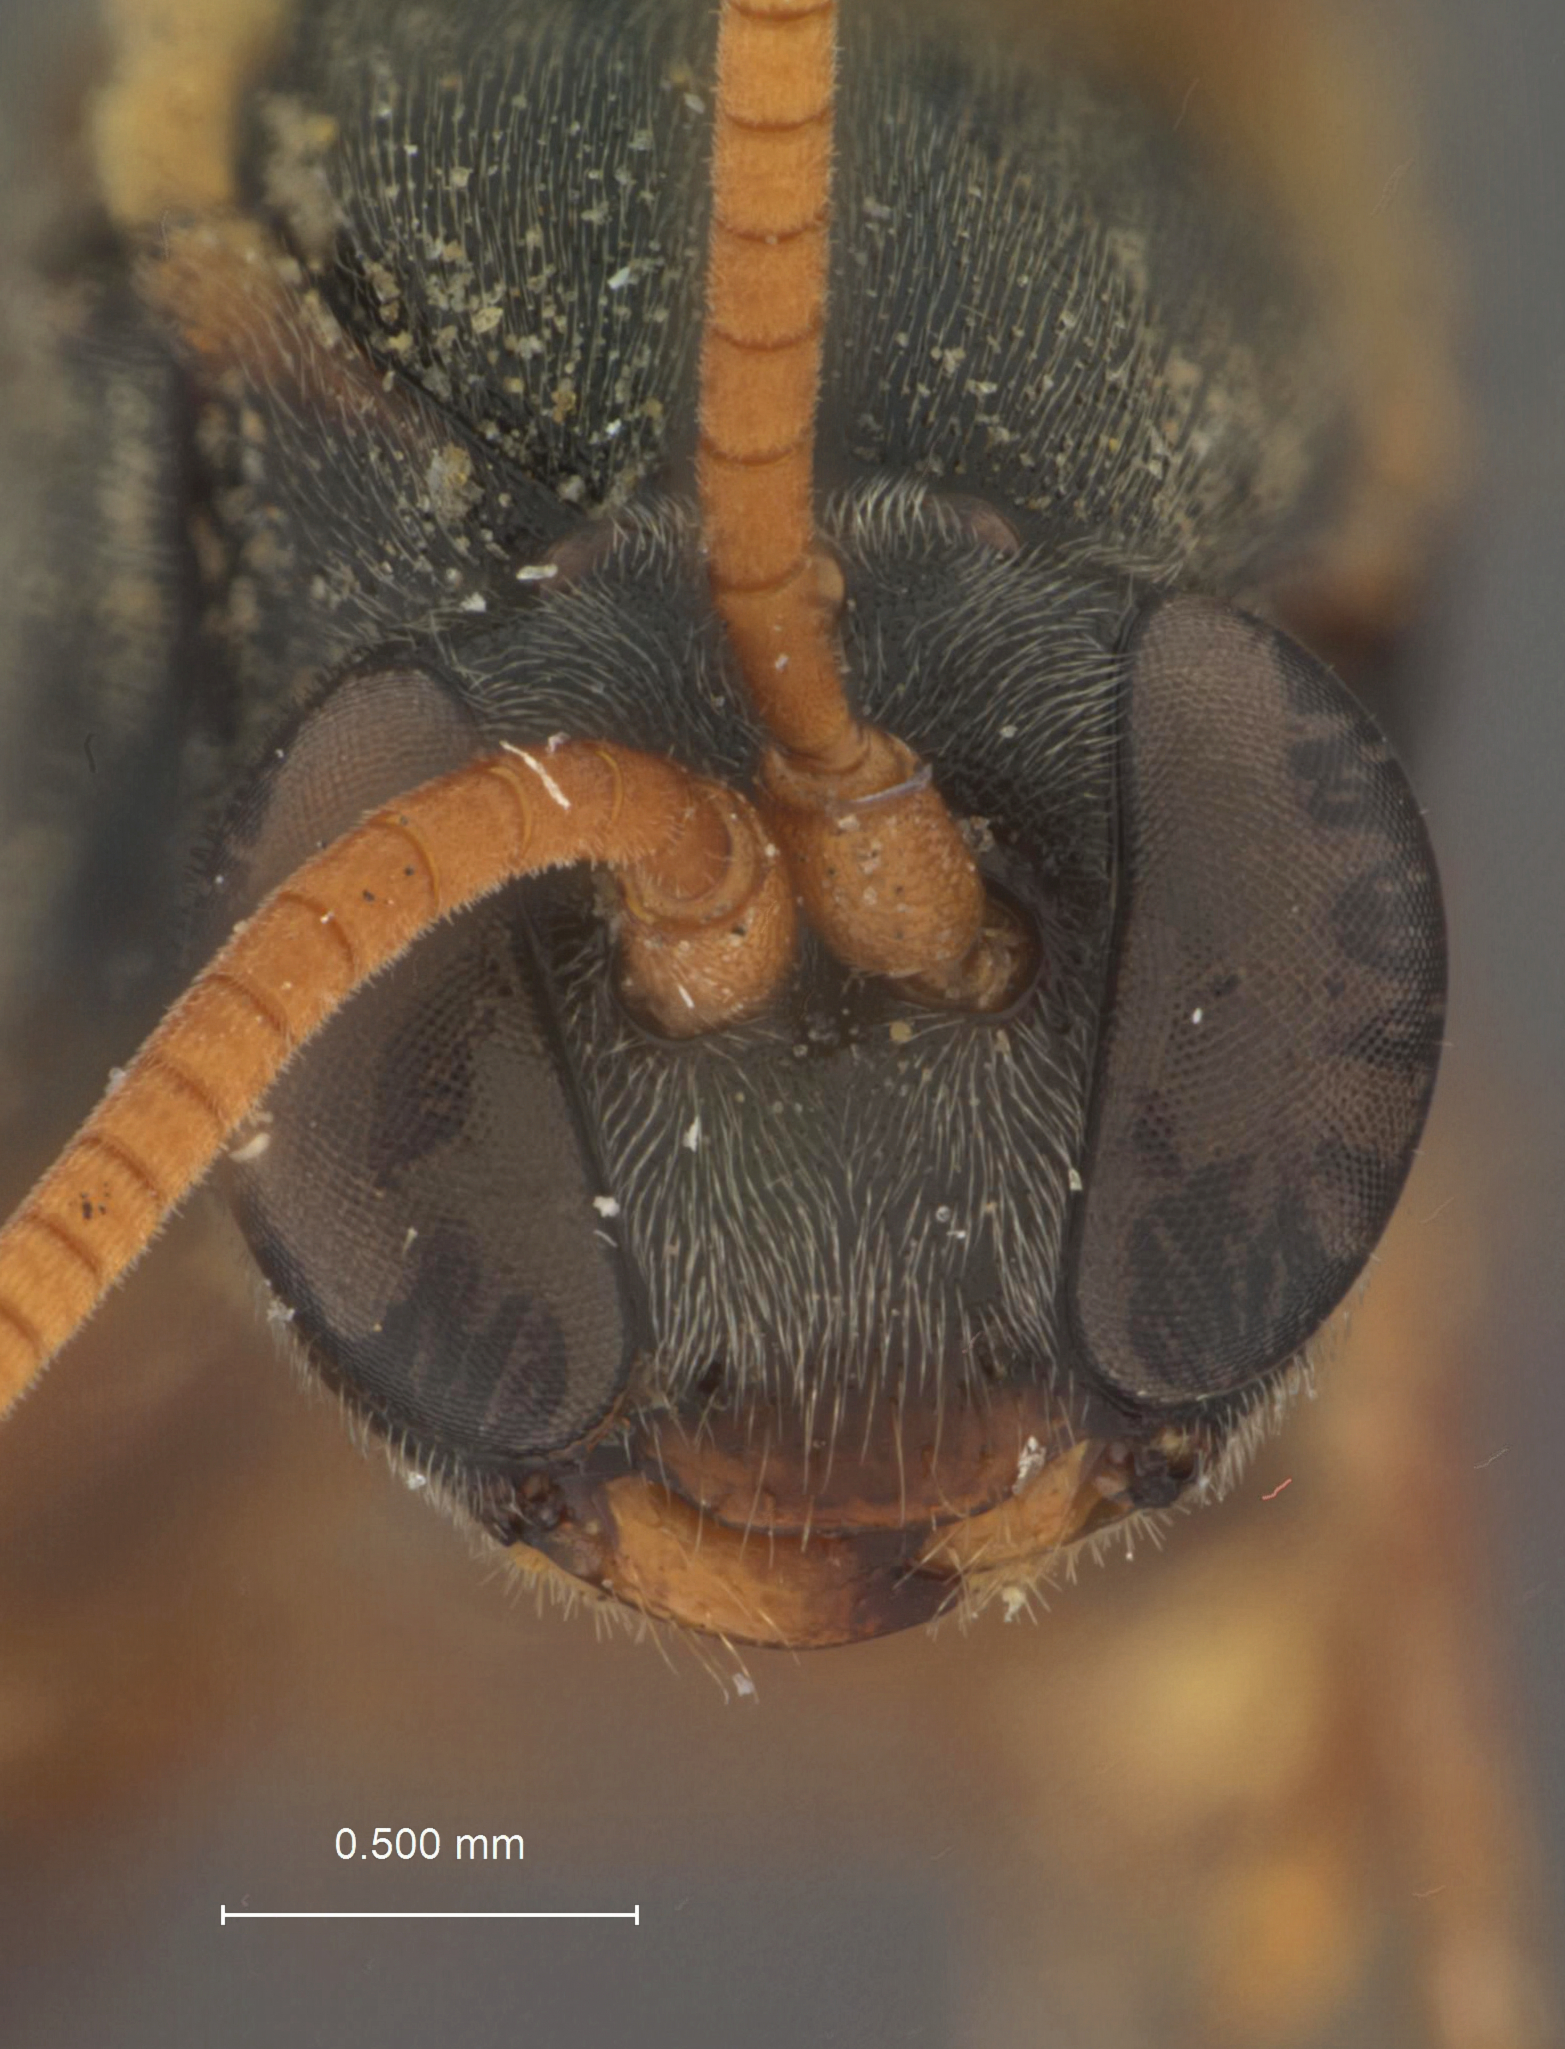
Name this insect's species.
Oocenteter tomostethi
